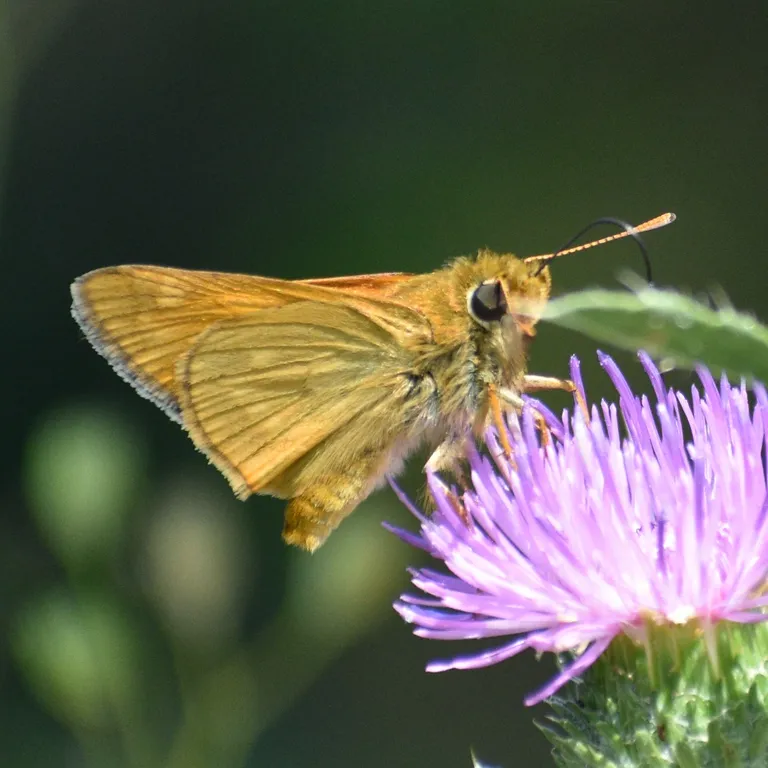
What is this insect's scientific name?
Ochlodes sylvanus (also Ochlodes venata)
